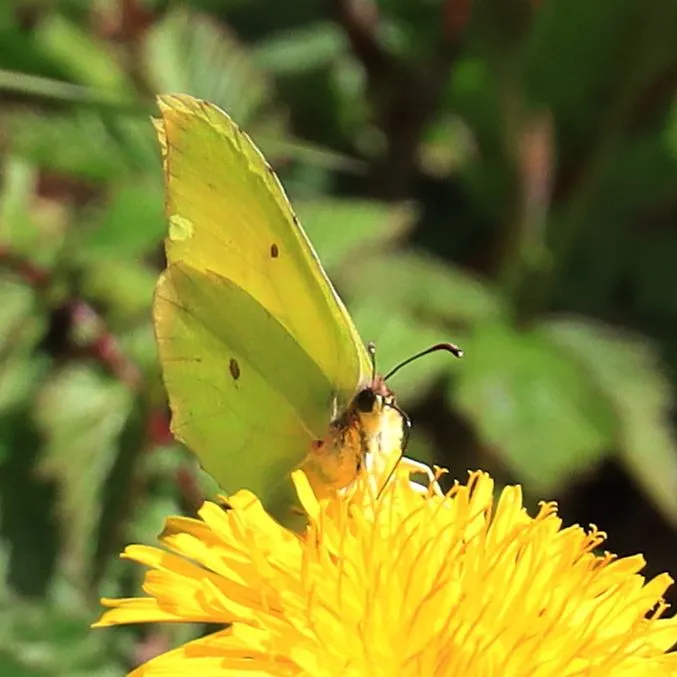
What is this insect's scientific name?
Gonepteryx rhamni
